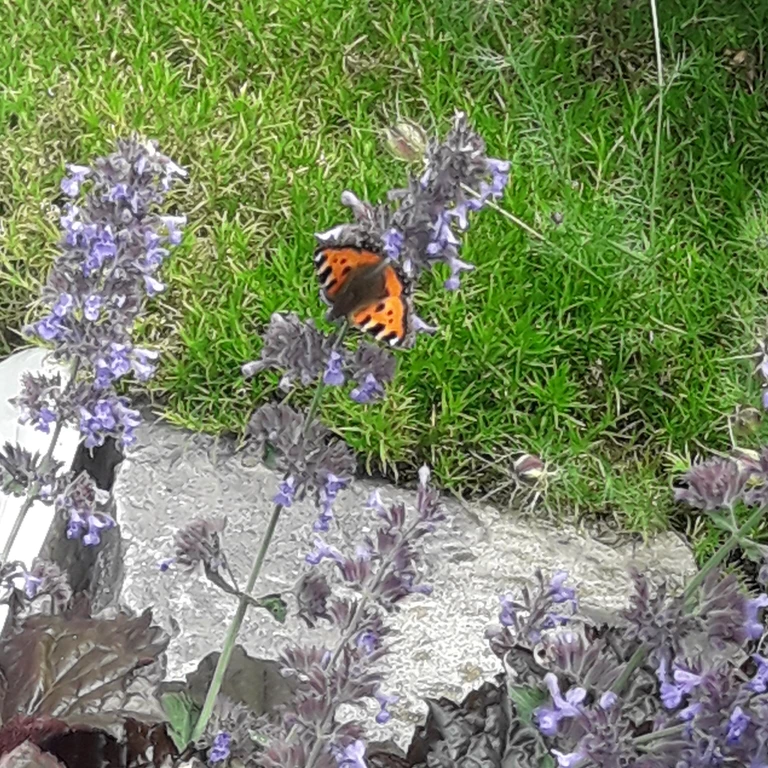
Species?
Aglais urticae
